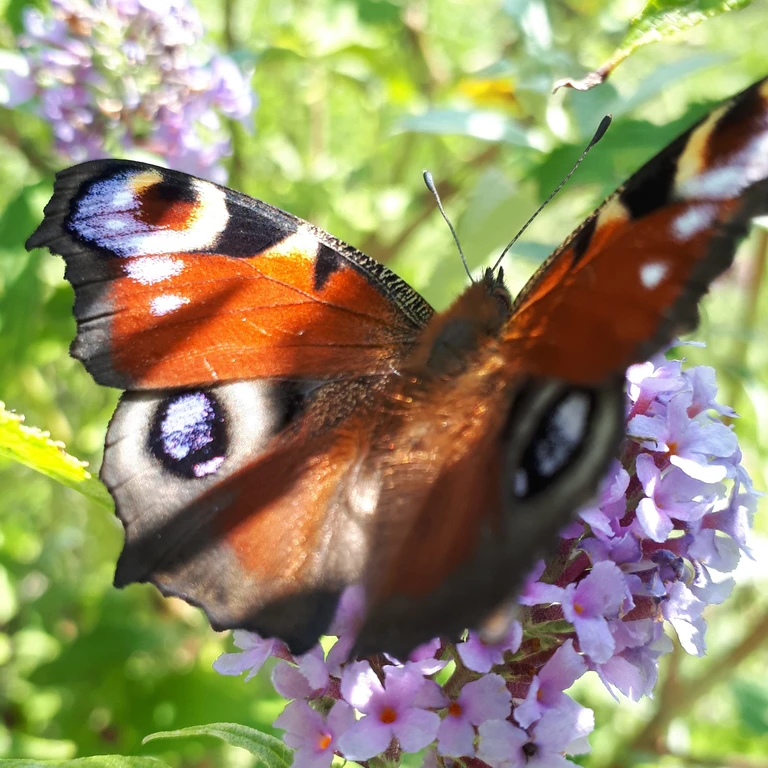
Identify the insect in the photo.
Aglais io
